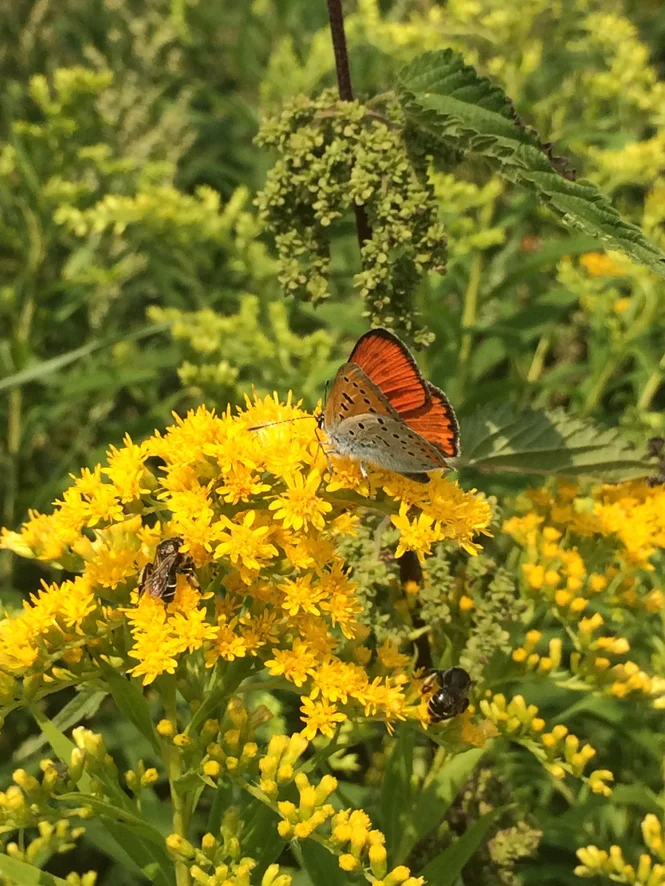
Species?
Lycaena dispar
